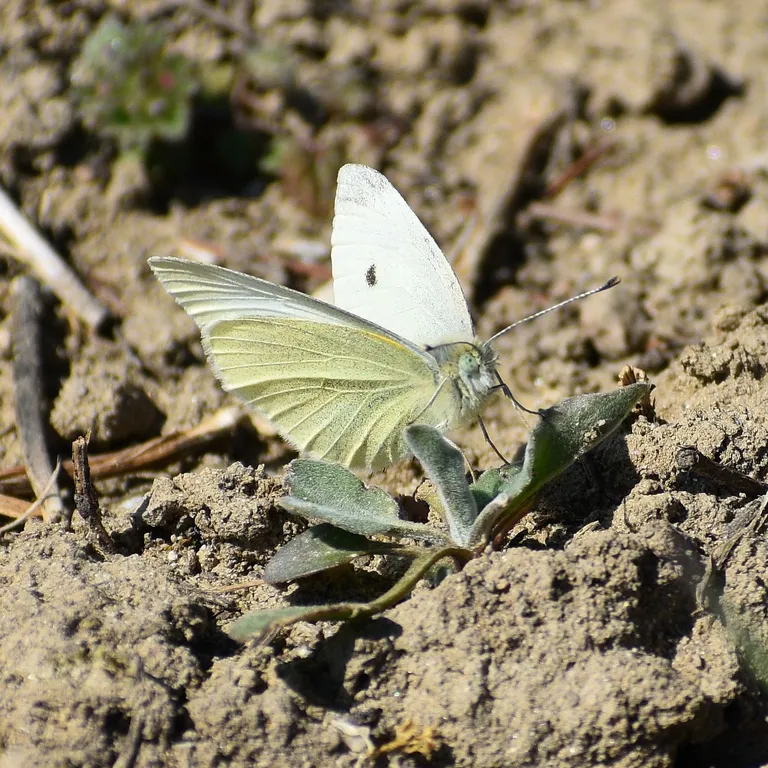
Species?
Pieris rapae
